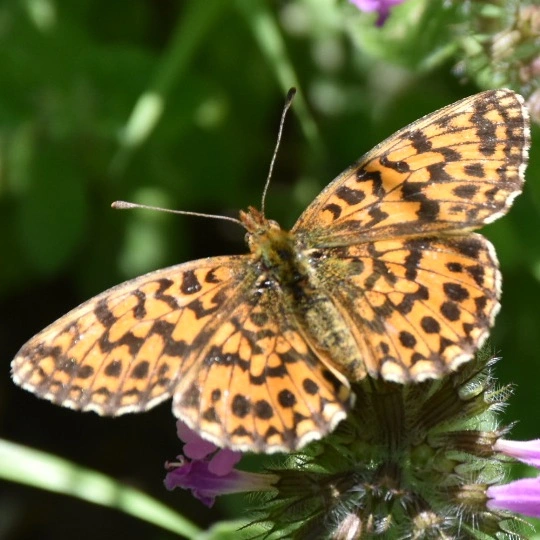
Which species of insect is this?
Boloria dia
